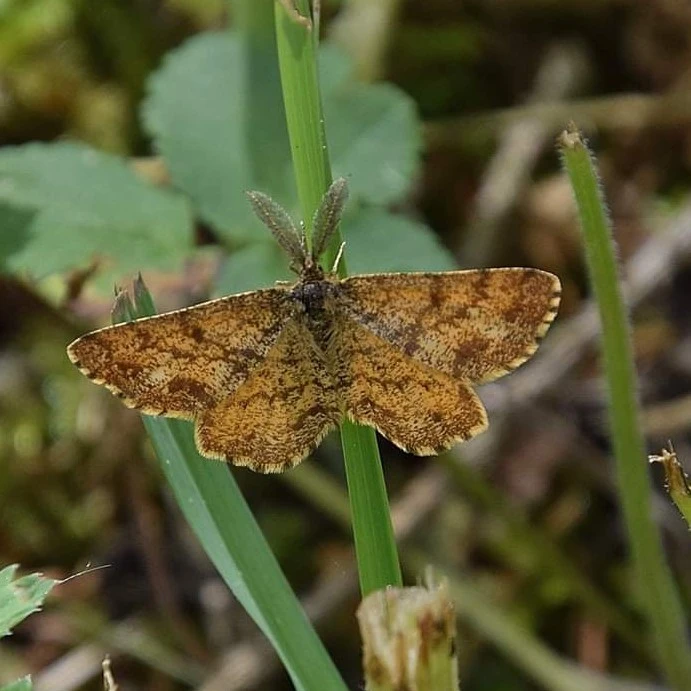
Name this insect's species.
Ematurga atomaria
